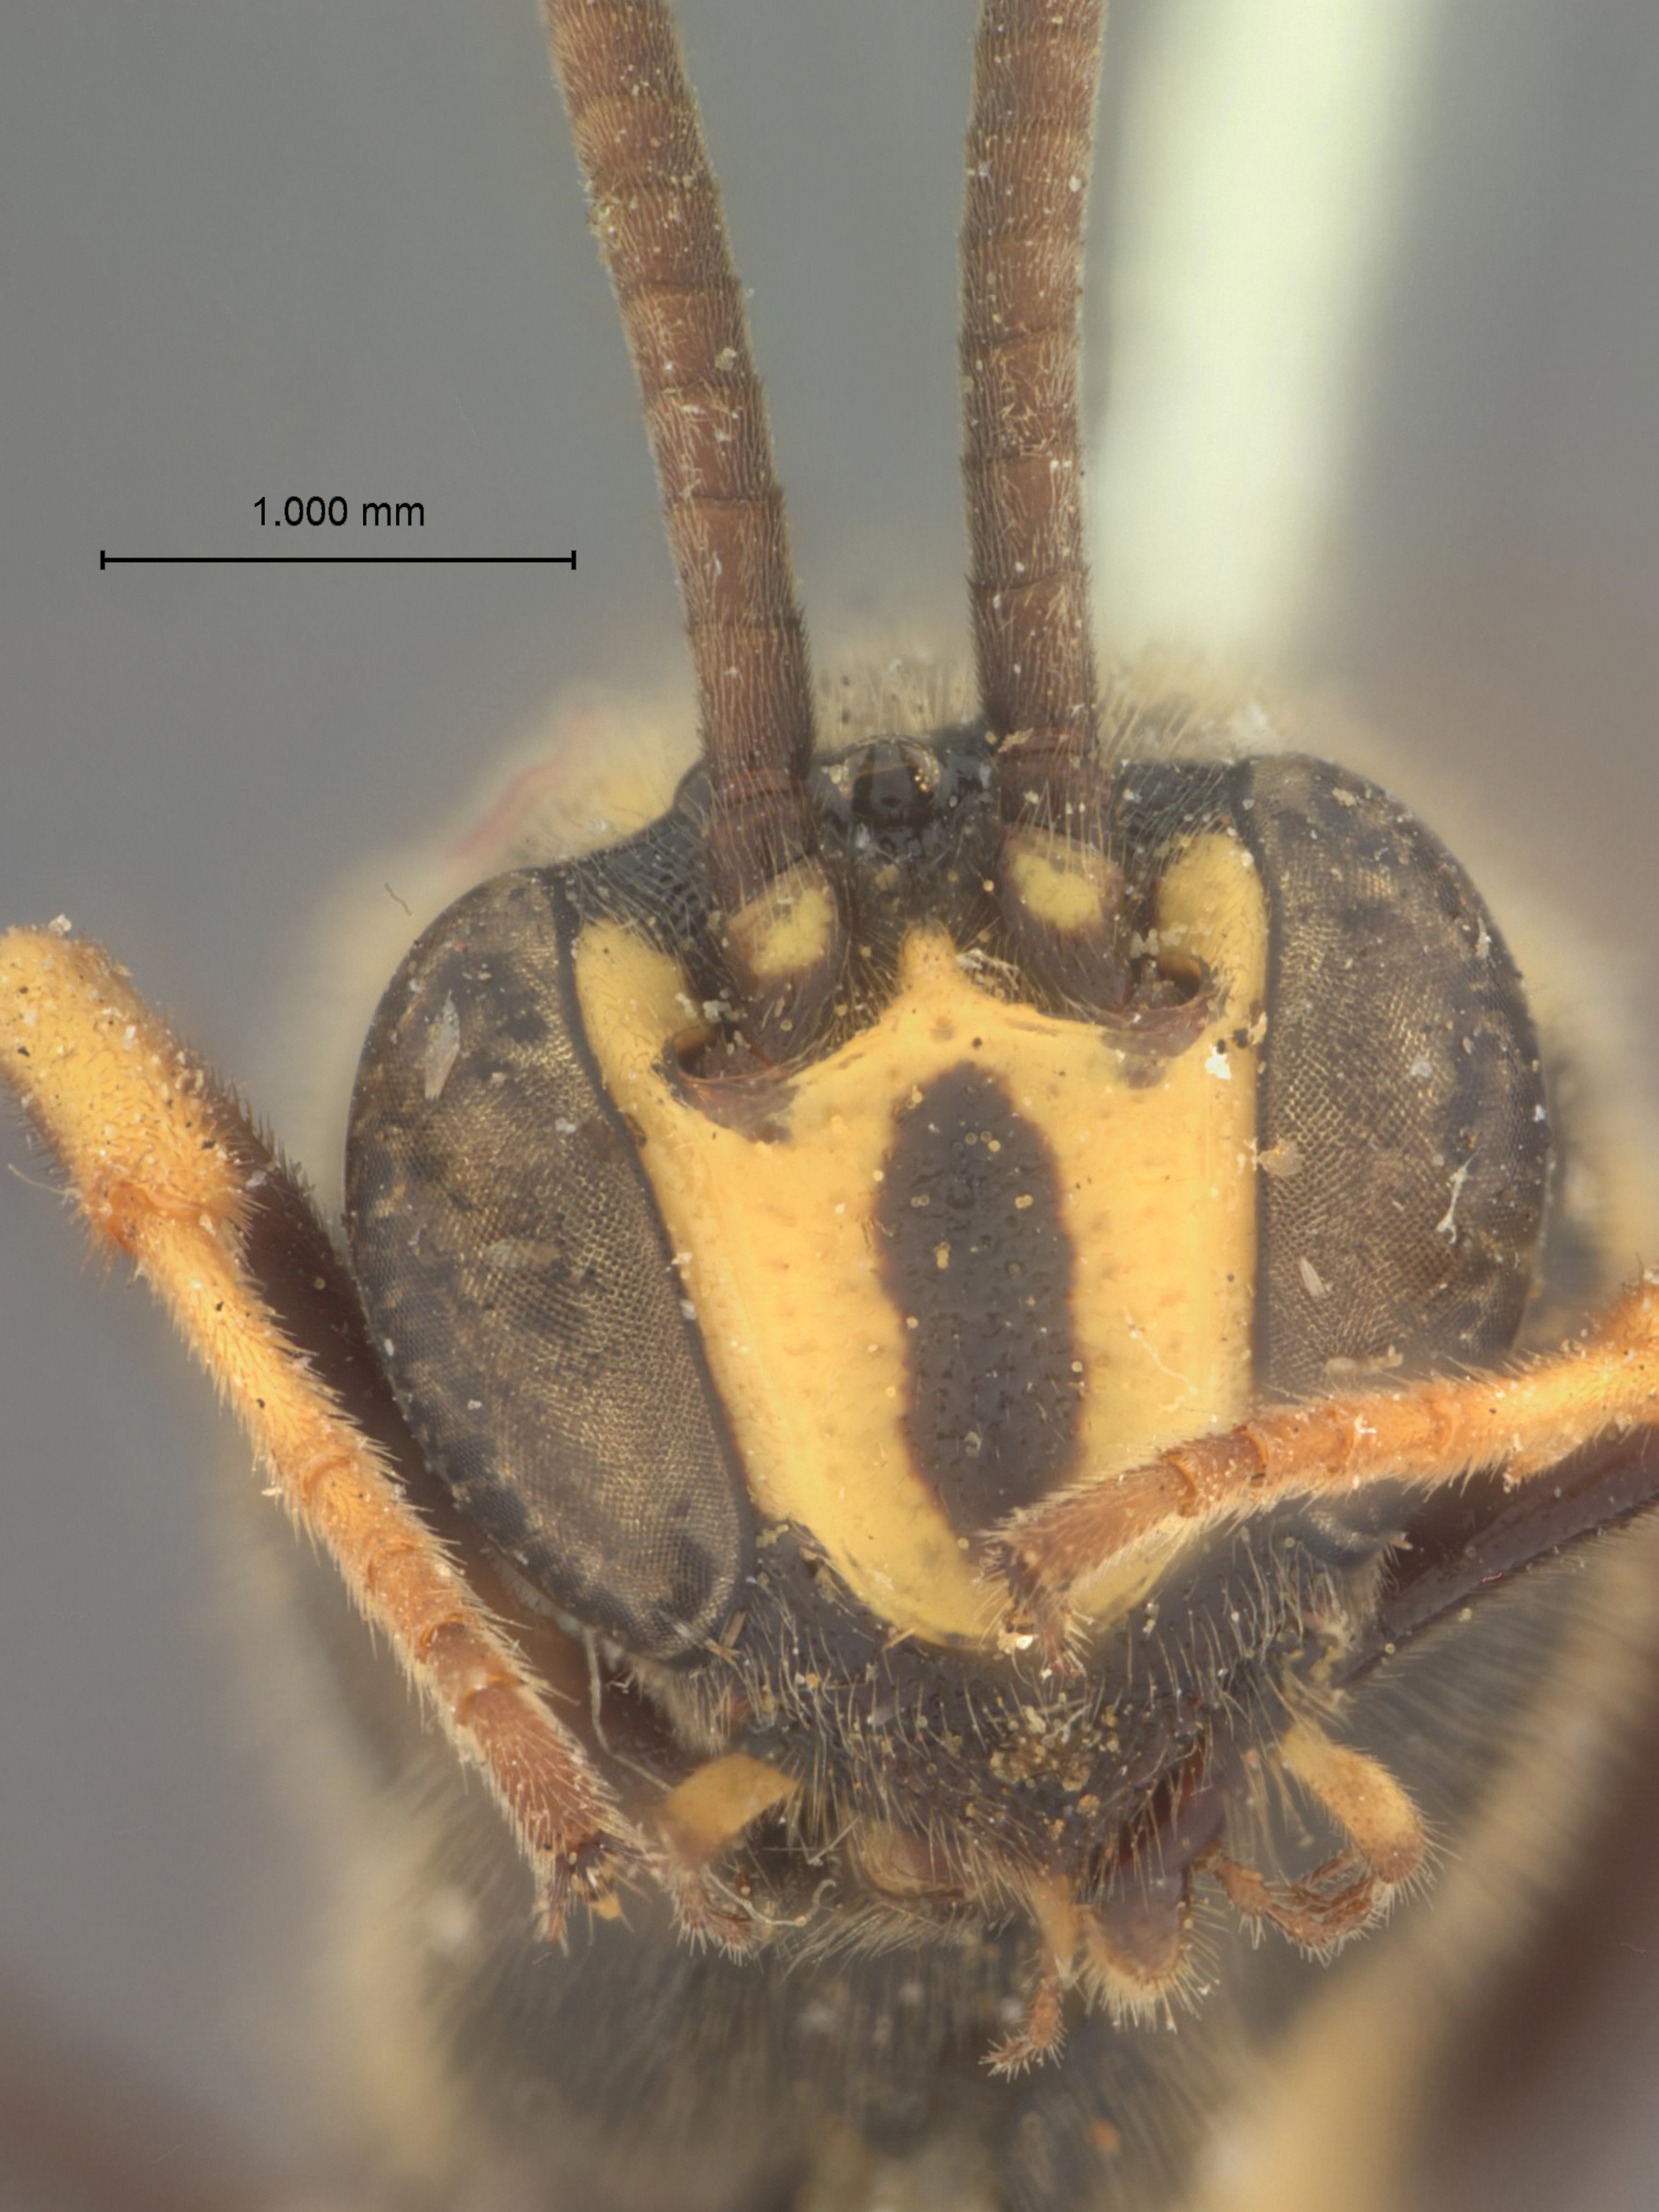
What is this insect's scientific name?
Metopius xanthostigmus
